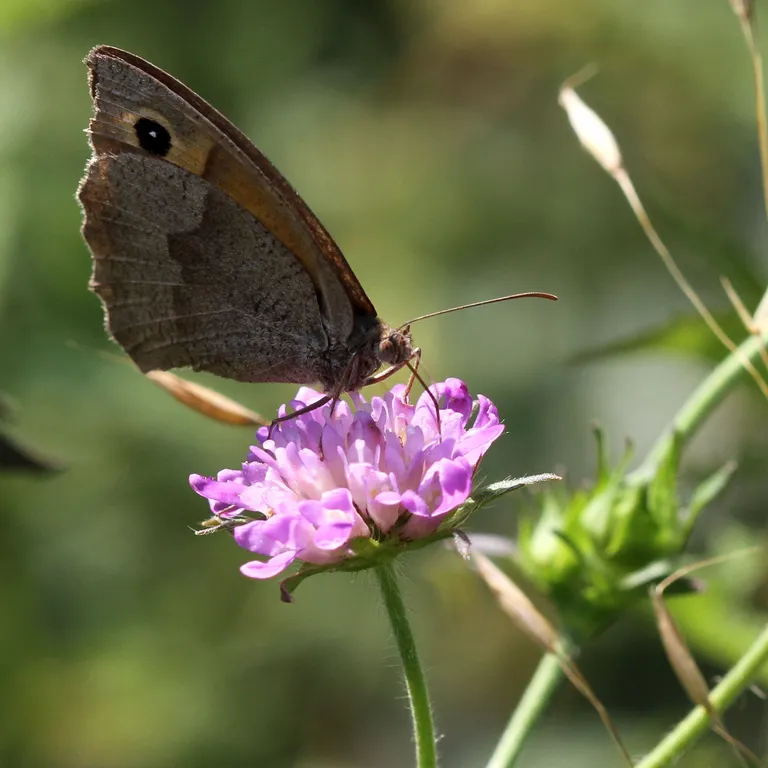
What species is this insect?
Maniola jurtina
